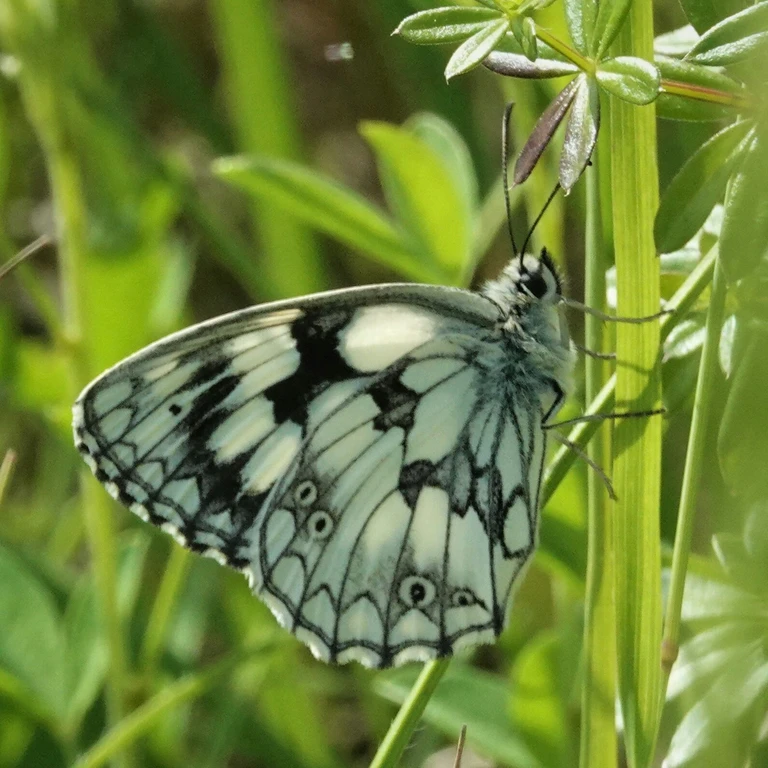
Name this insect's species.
Melanargia galathea
